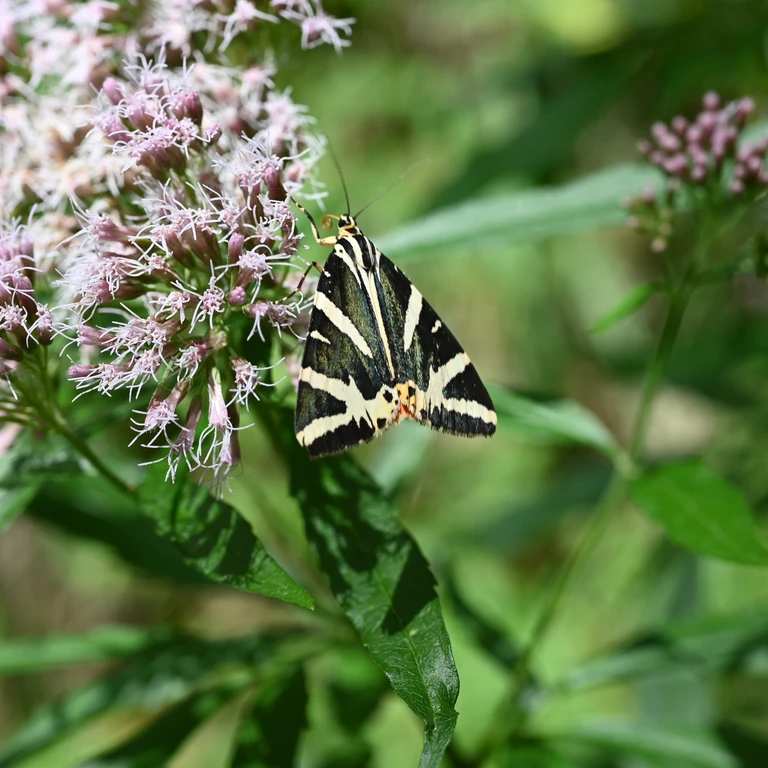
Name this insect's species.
Euplagia quadripunctaria
